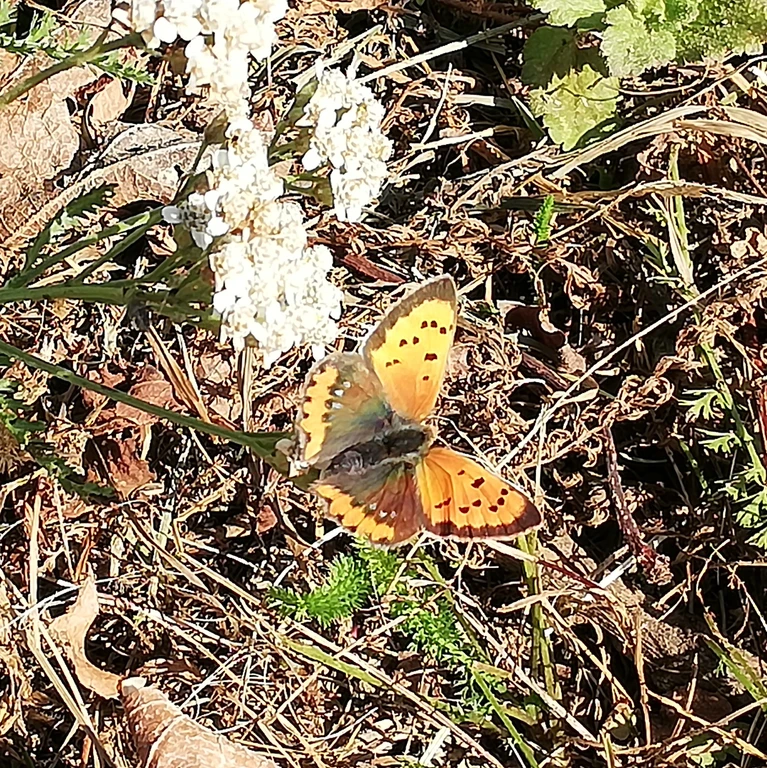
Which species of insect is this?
Lycaena phlaeas
